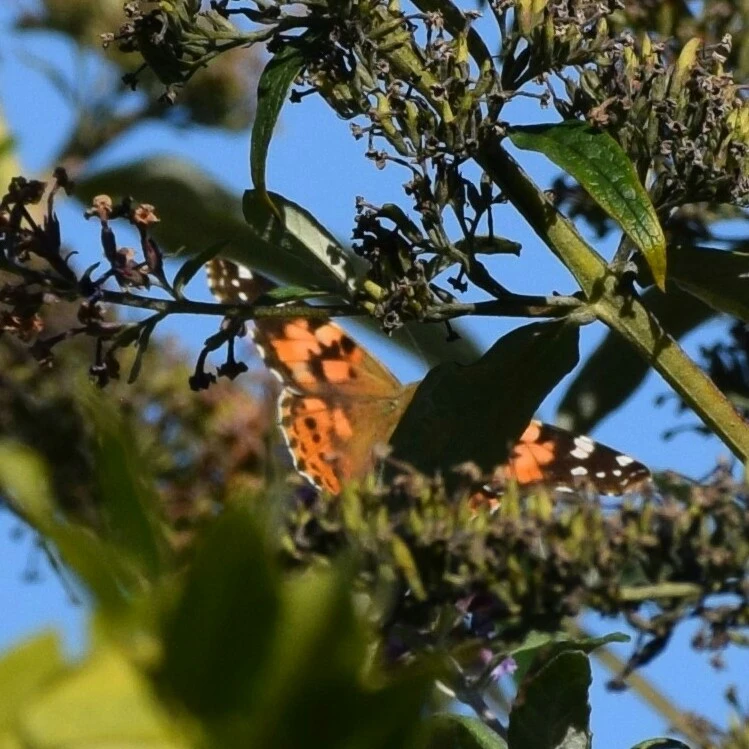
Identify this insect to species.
Vanessa cardui
